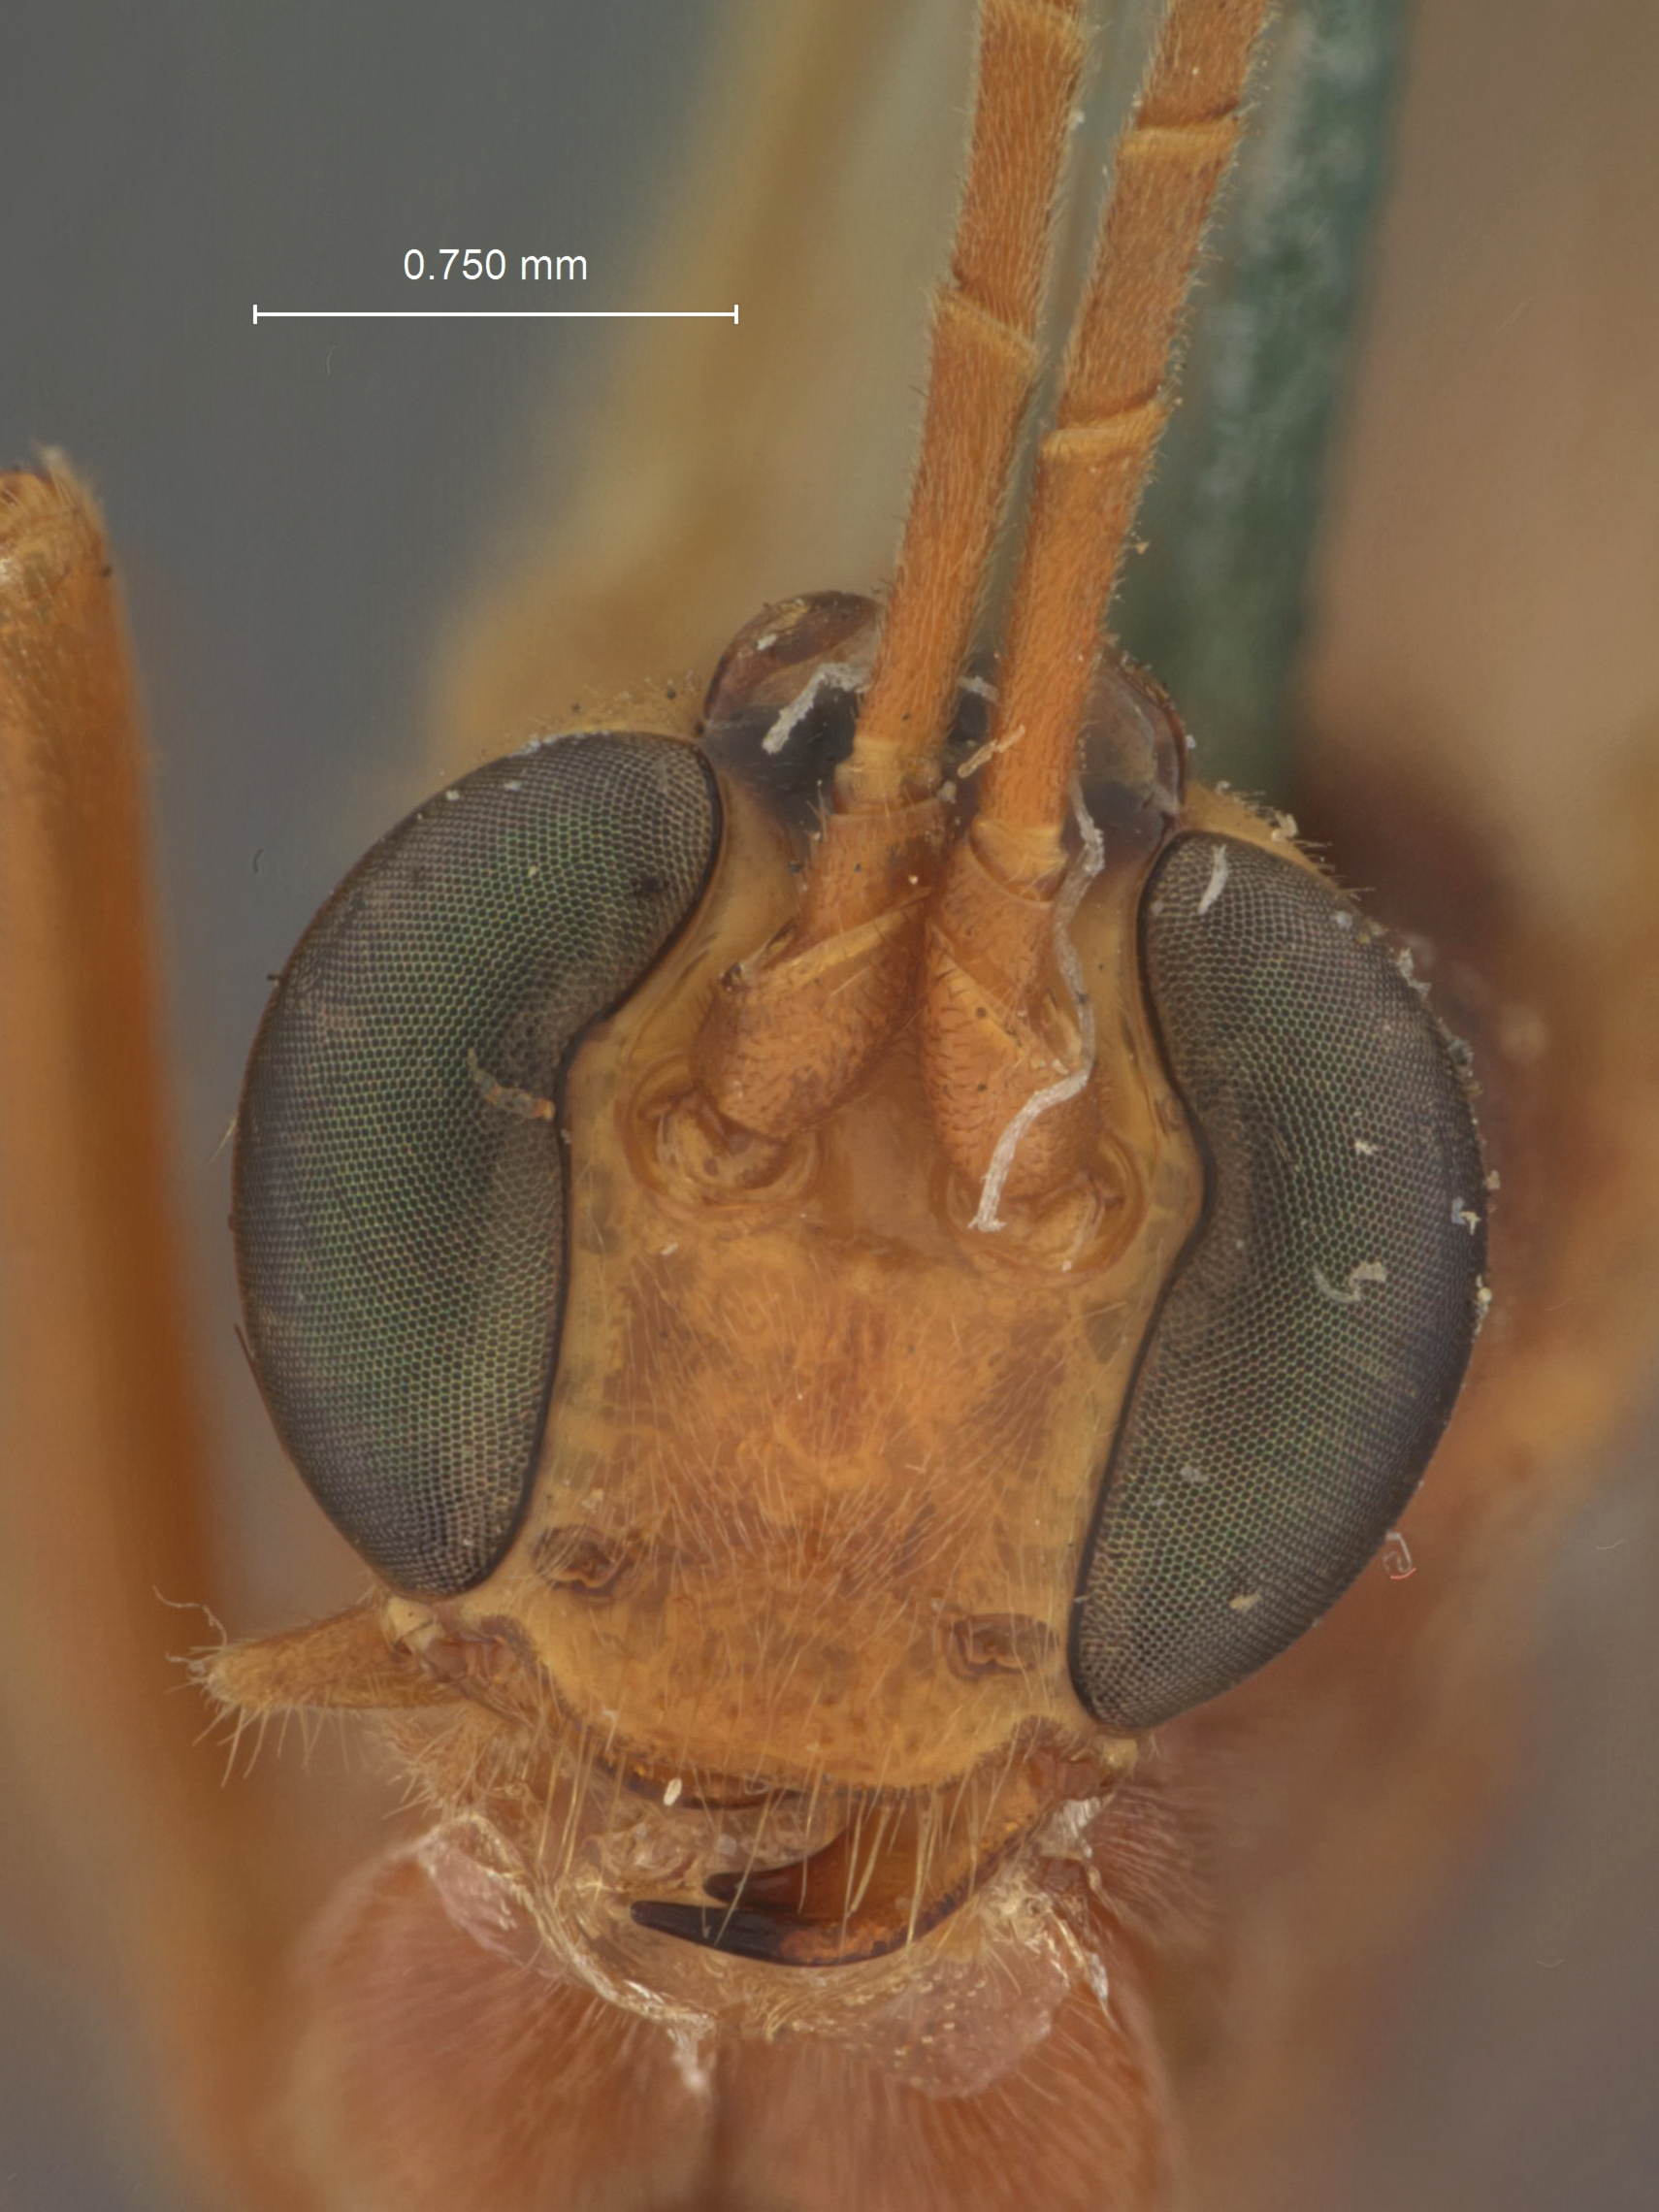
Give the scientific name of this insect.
Paniscus townsendi
